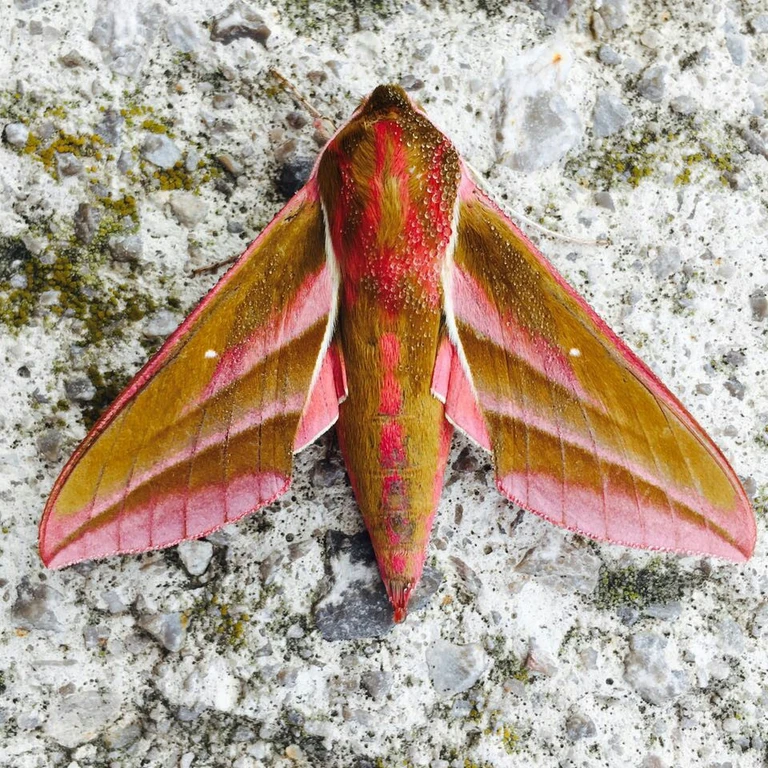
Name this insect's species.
Deilephila elpenor
